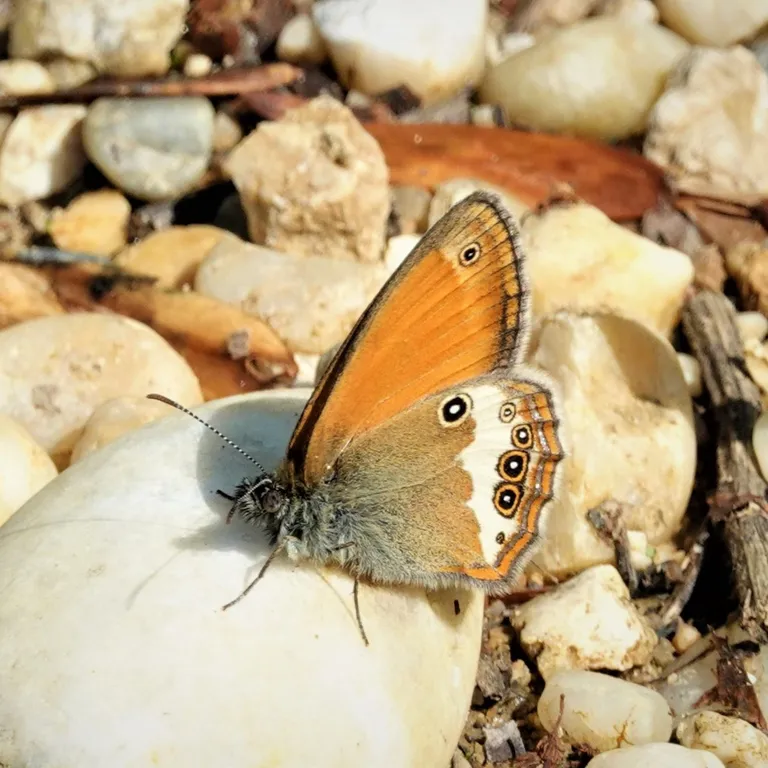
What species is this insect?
Coenonympha arcania
